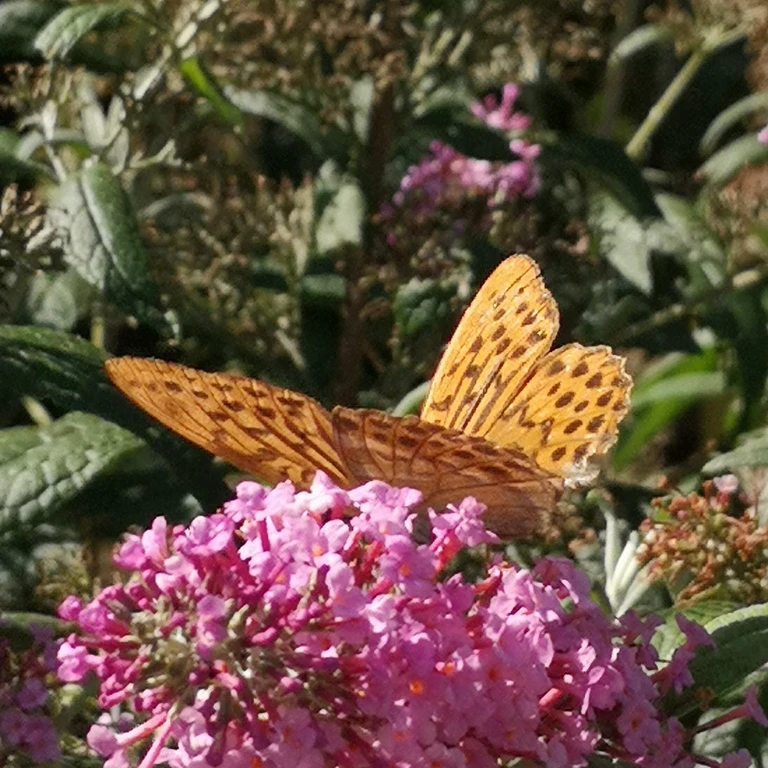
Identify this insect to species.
Argynnis paphia
